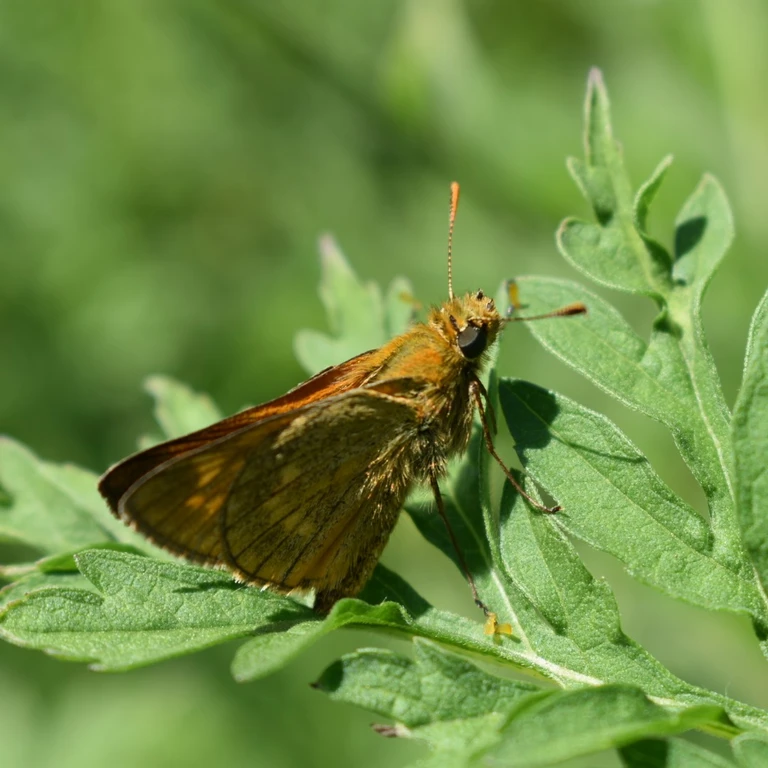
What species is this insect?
Ochlodes sylvanus (also Ochlodes venata)
